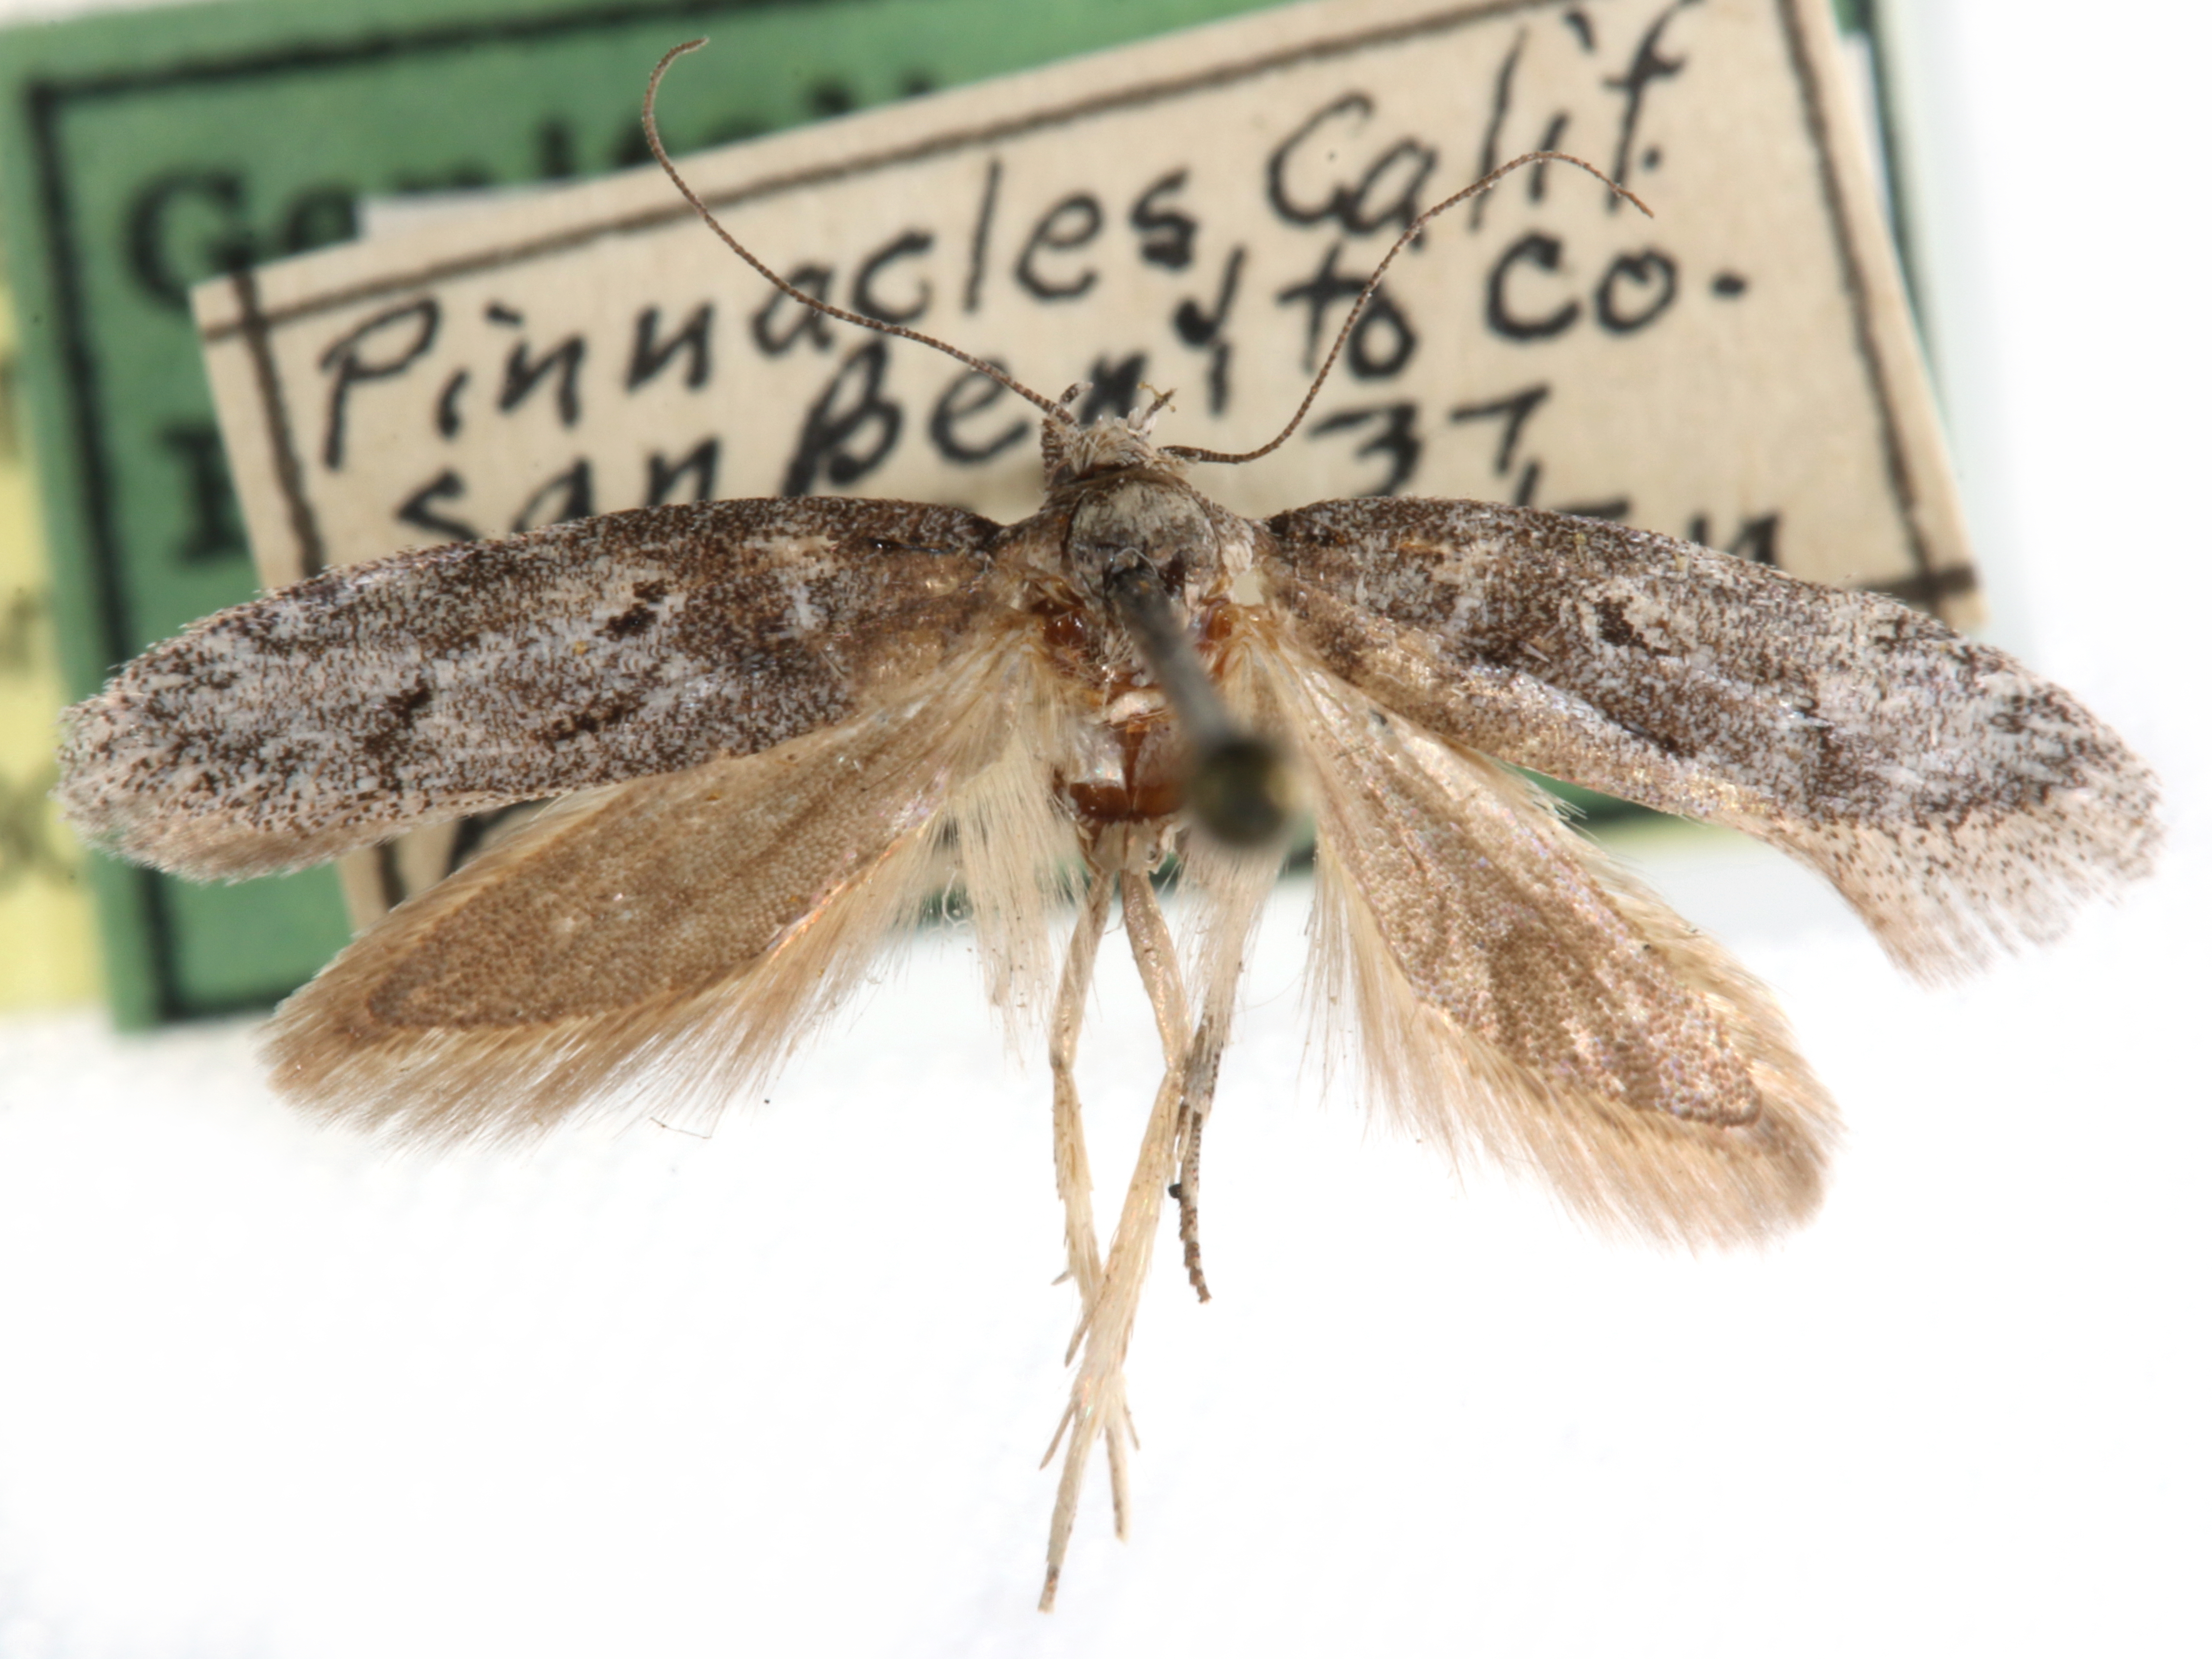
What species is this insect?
Anoncia fasciata
